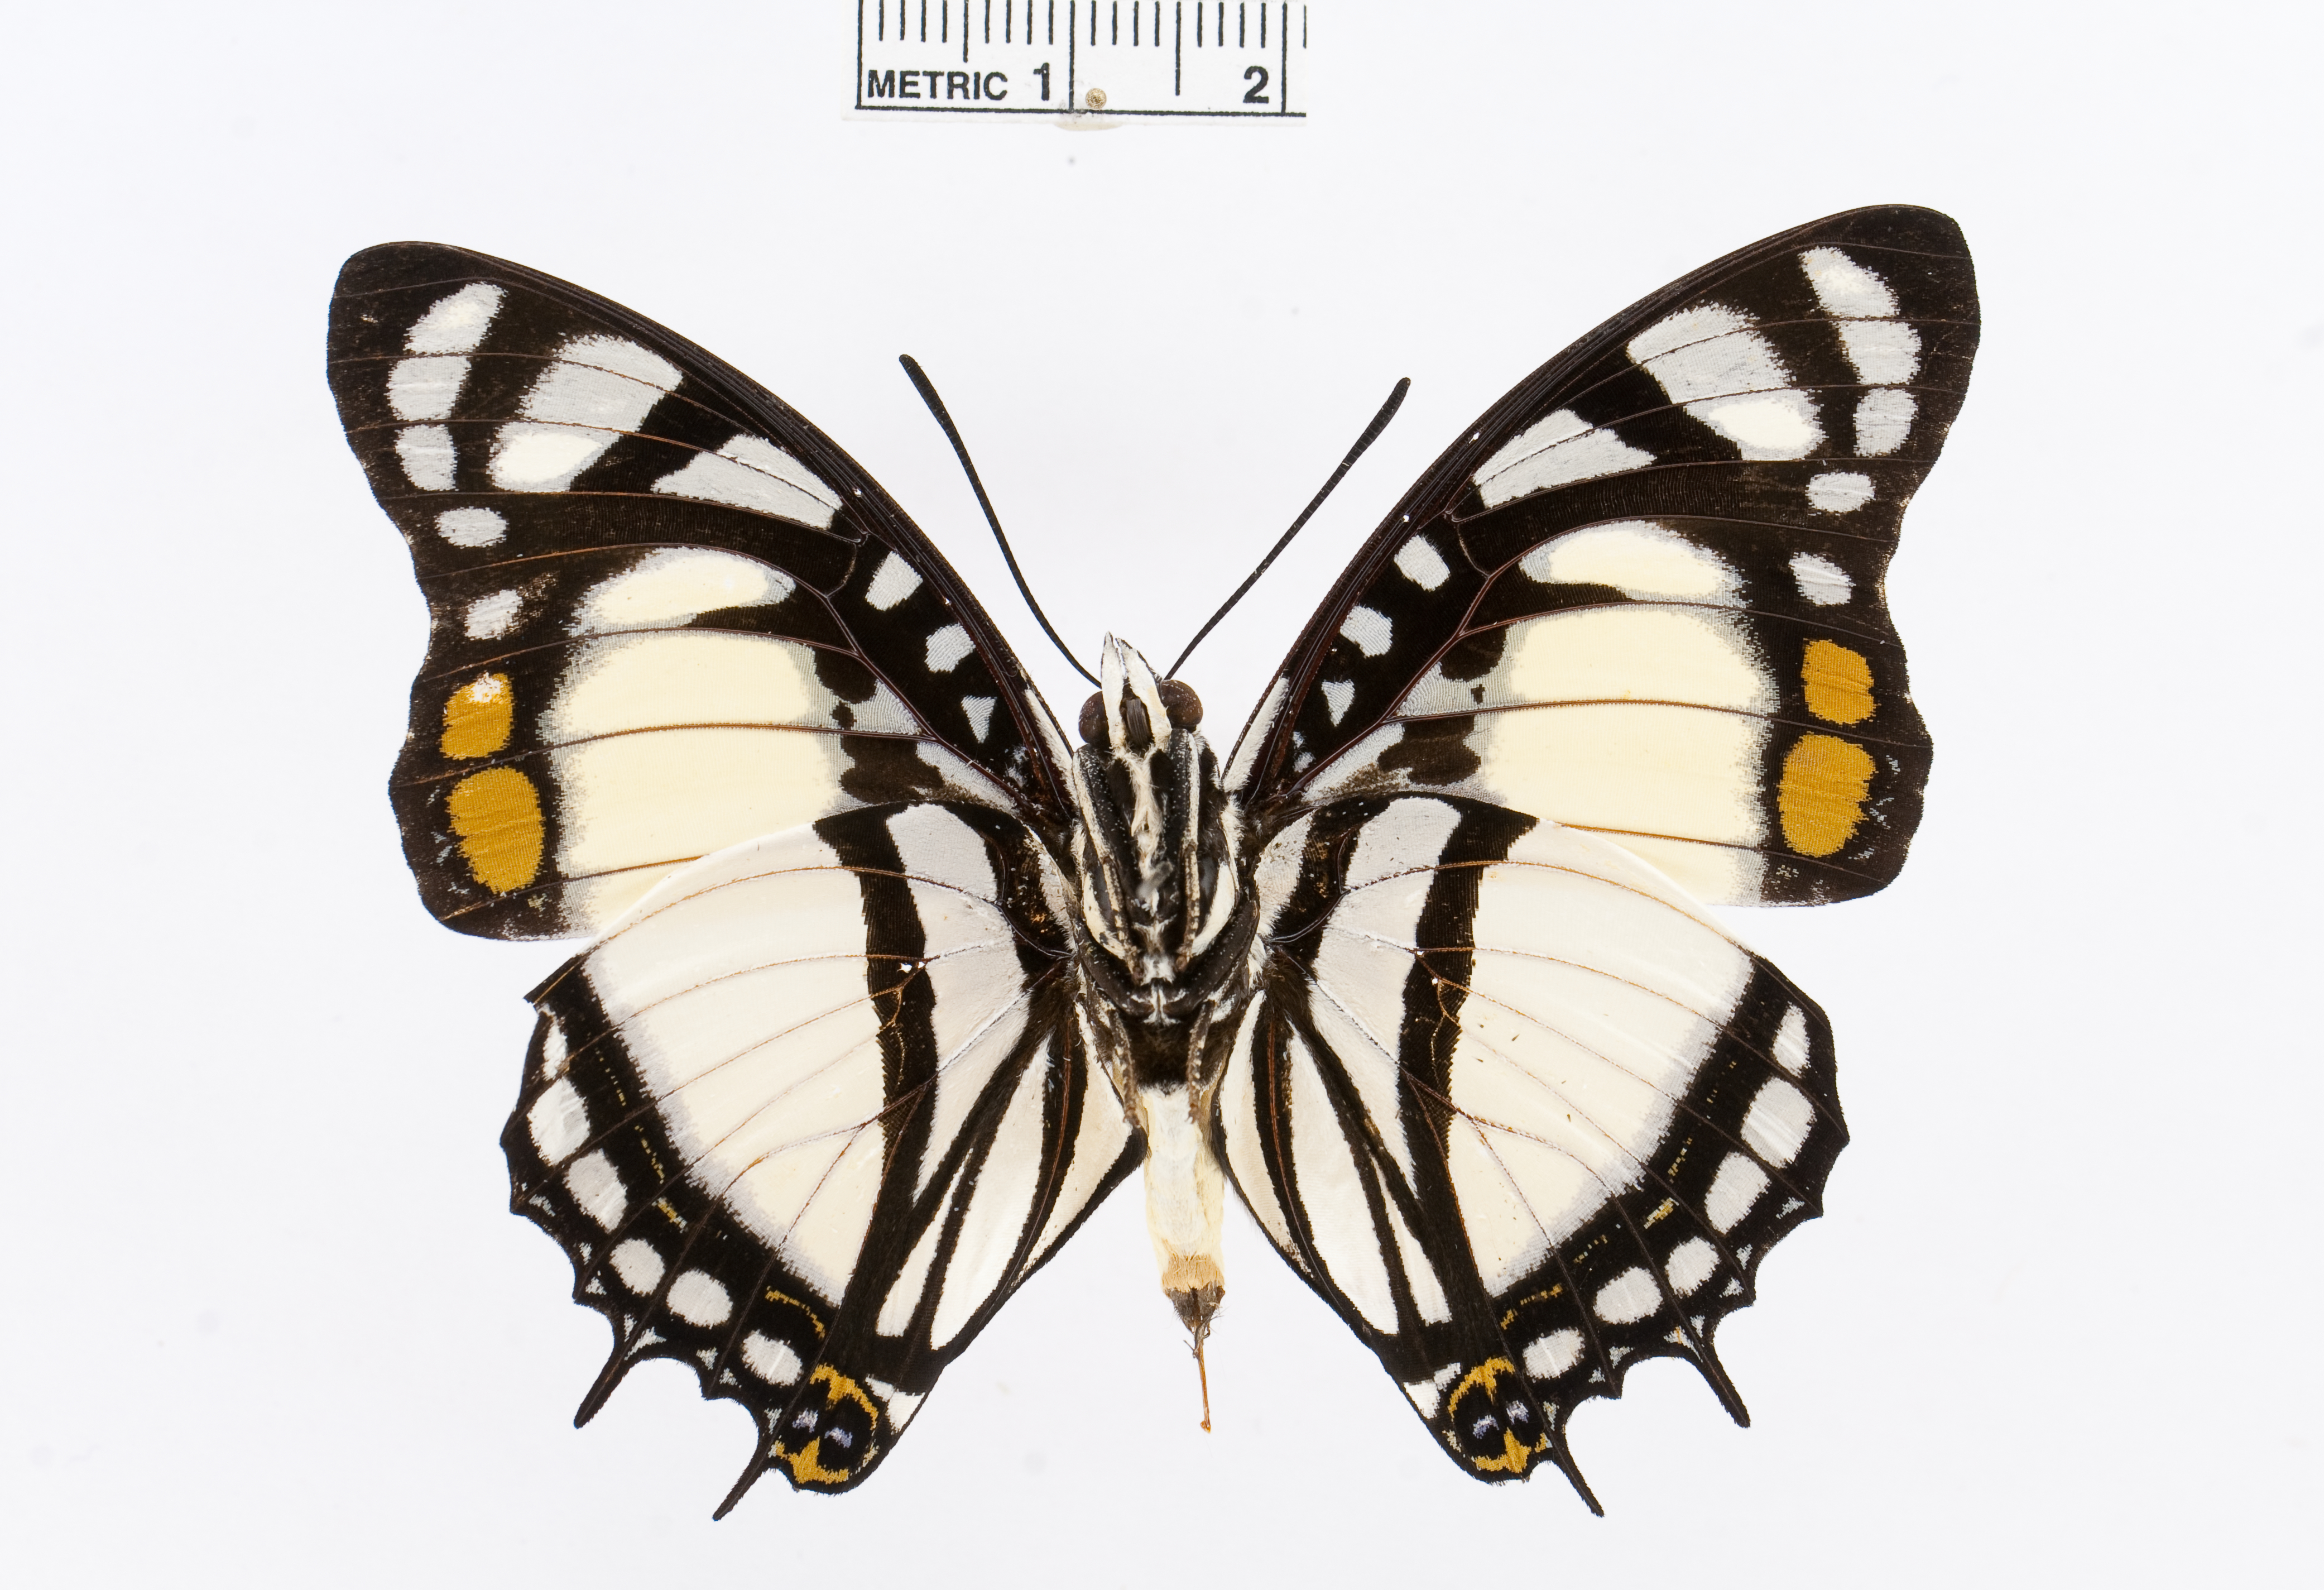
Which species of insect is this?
Charaxes nobilis
